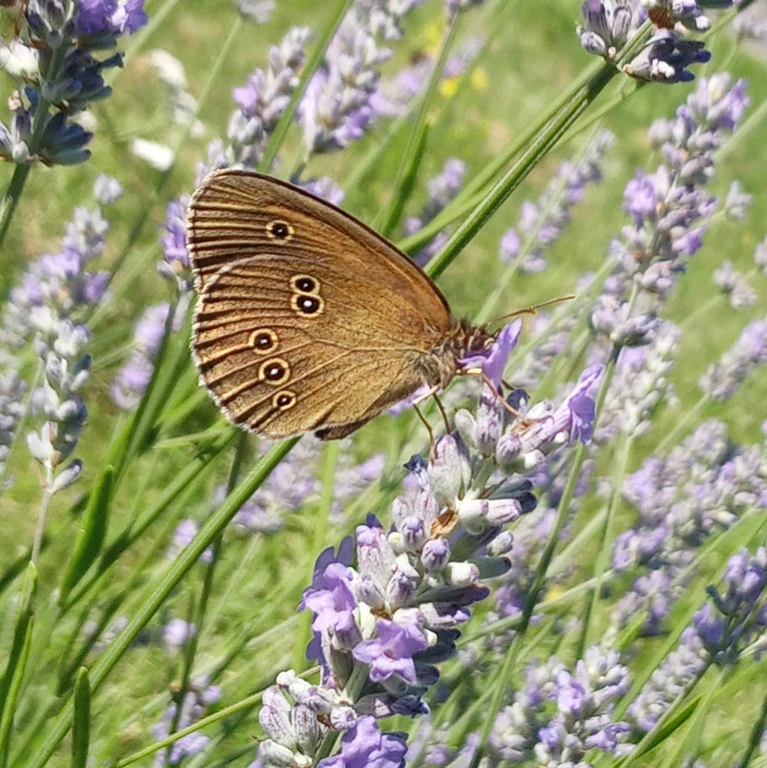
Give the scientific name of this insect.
Aphantopus hyperantus
